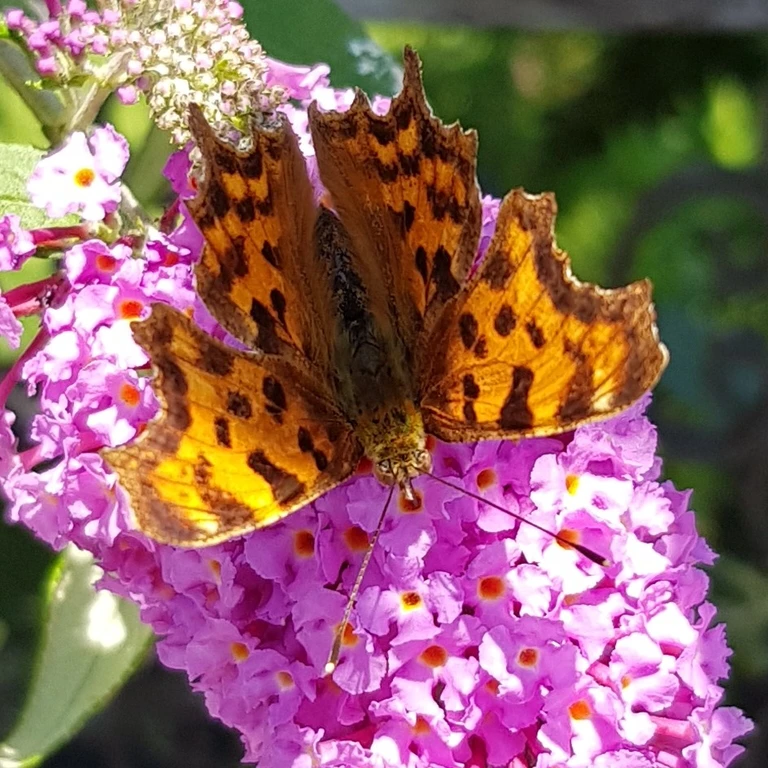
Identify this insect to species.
Polygonia c-album
